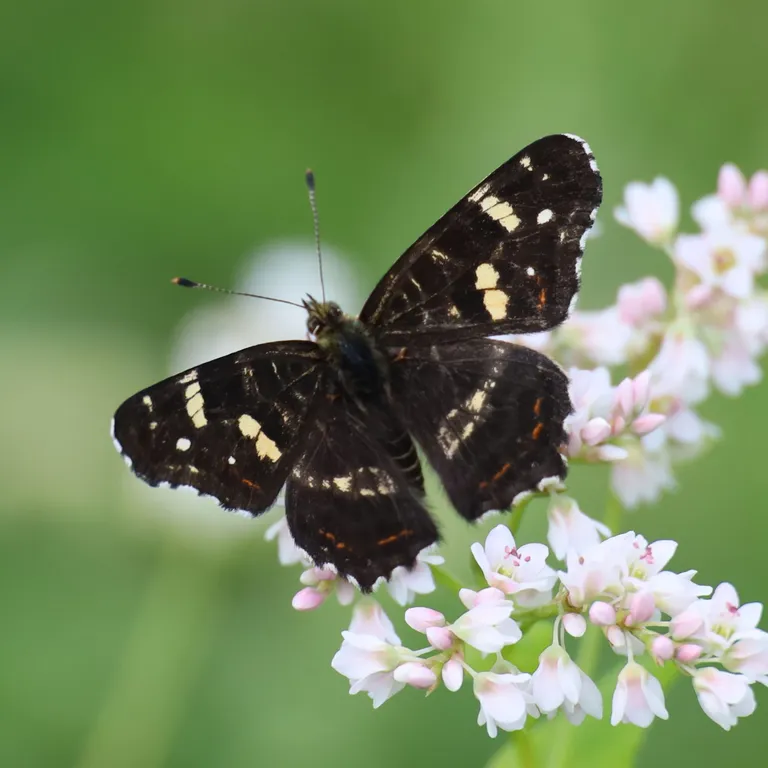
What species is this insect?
Araschnia levana
